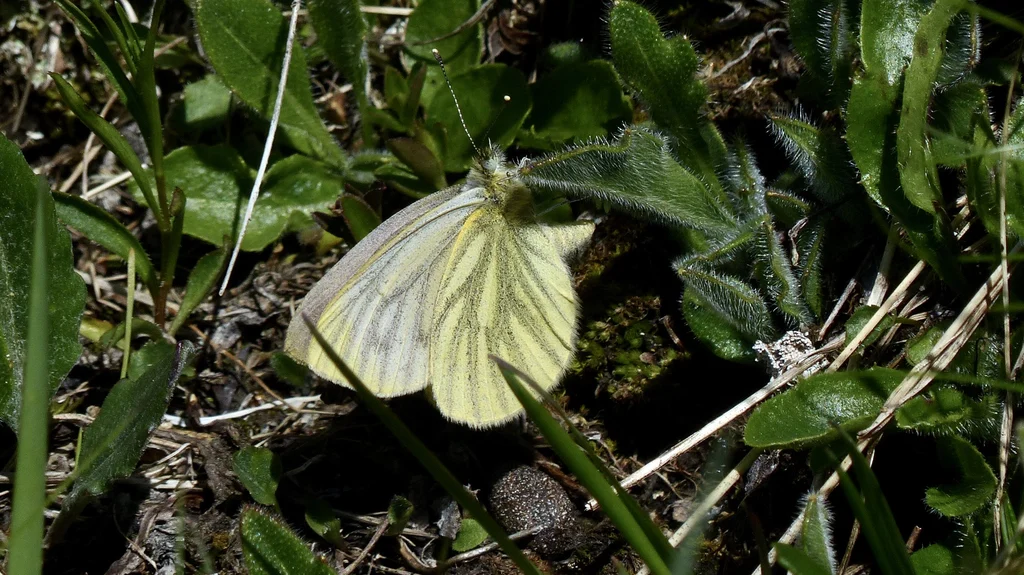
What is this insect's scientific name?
Pieris bryoniae
